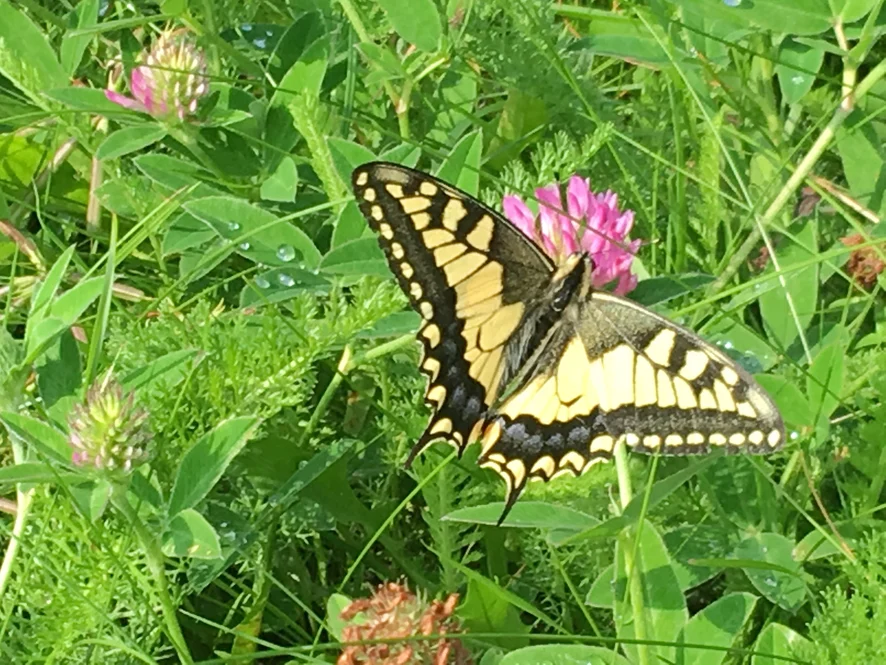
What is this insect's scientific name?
Papilio machaon
